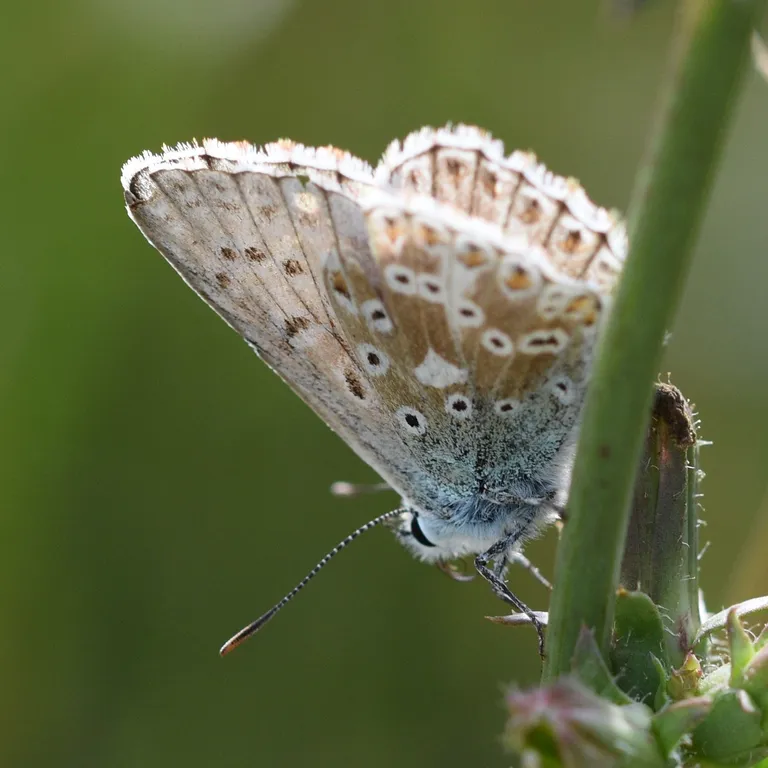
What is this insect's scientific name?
Lysandra coridon
